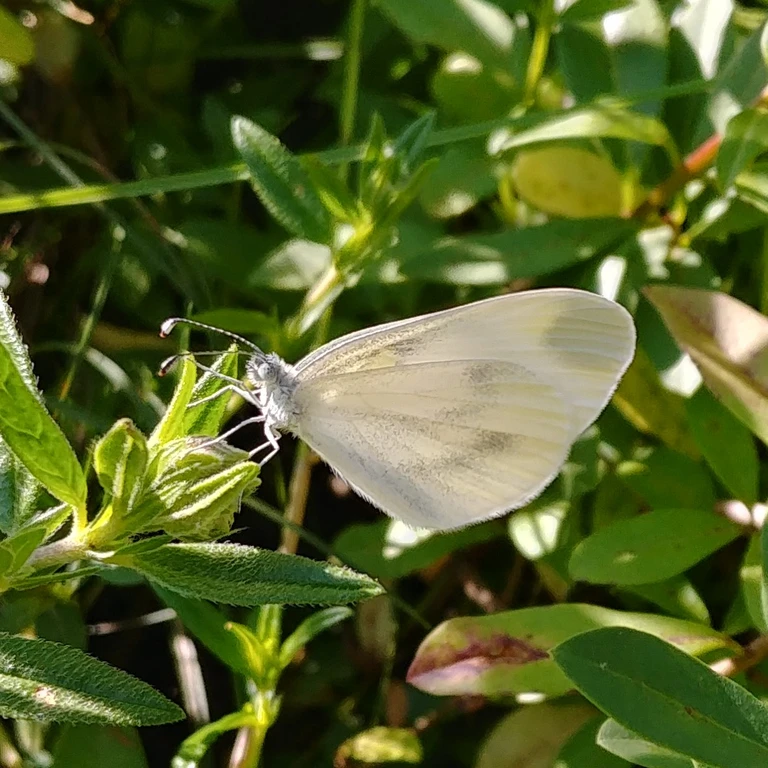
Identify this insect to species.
Leptidea sinapis/juvernica
